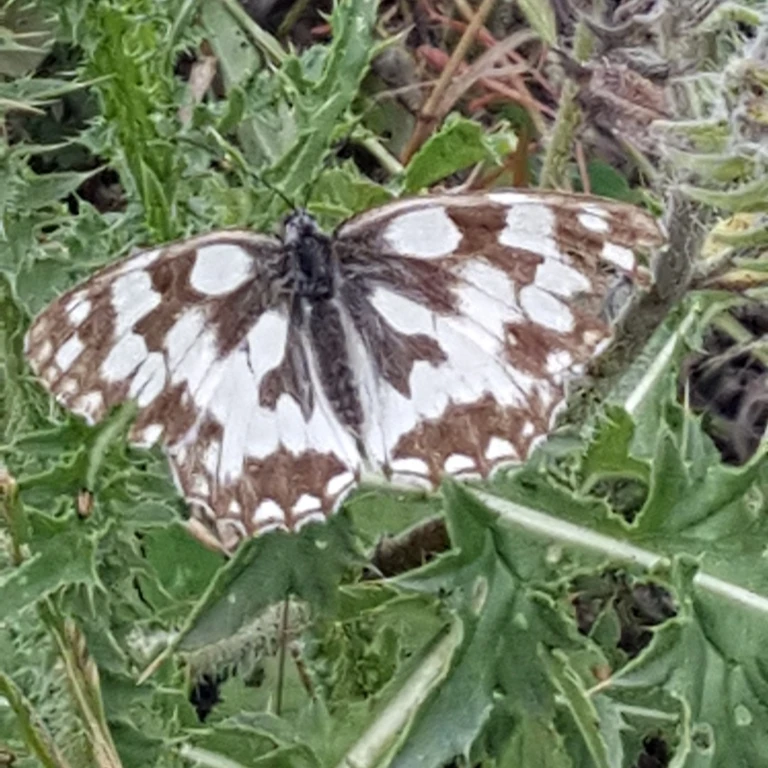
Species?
Melanargia galathea
